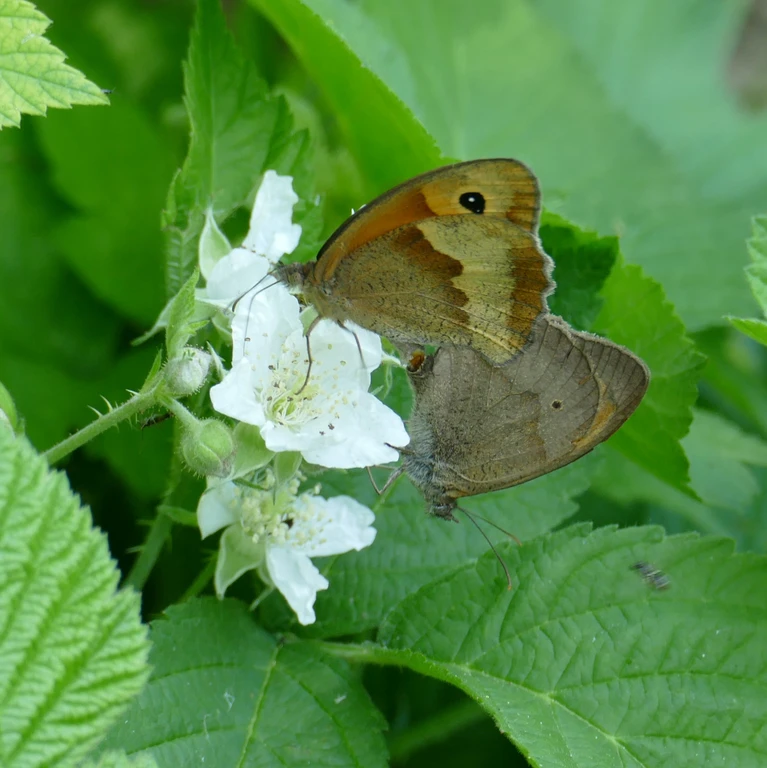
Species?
Maniola jurtina
